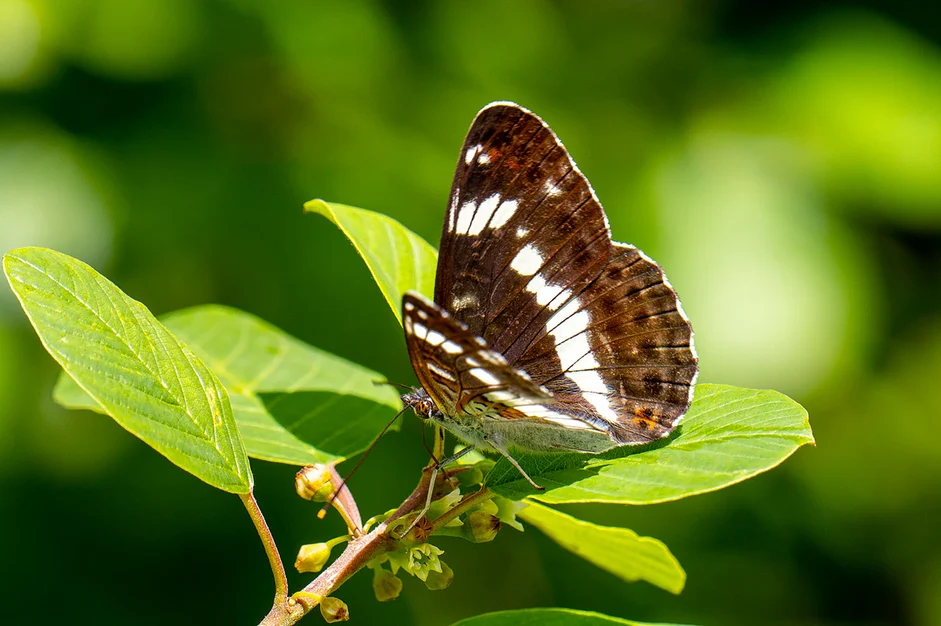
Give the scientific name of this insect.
Limenitis camilla (also Ladoga camilla)
